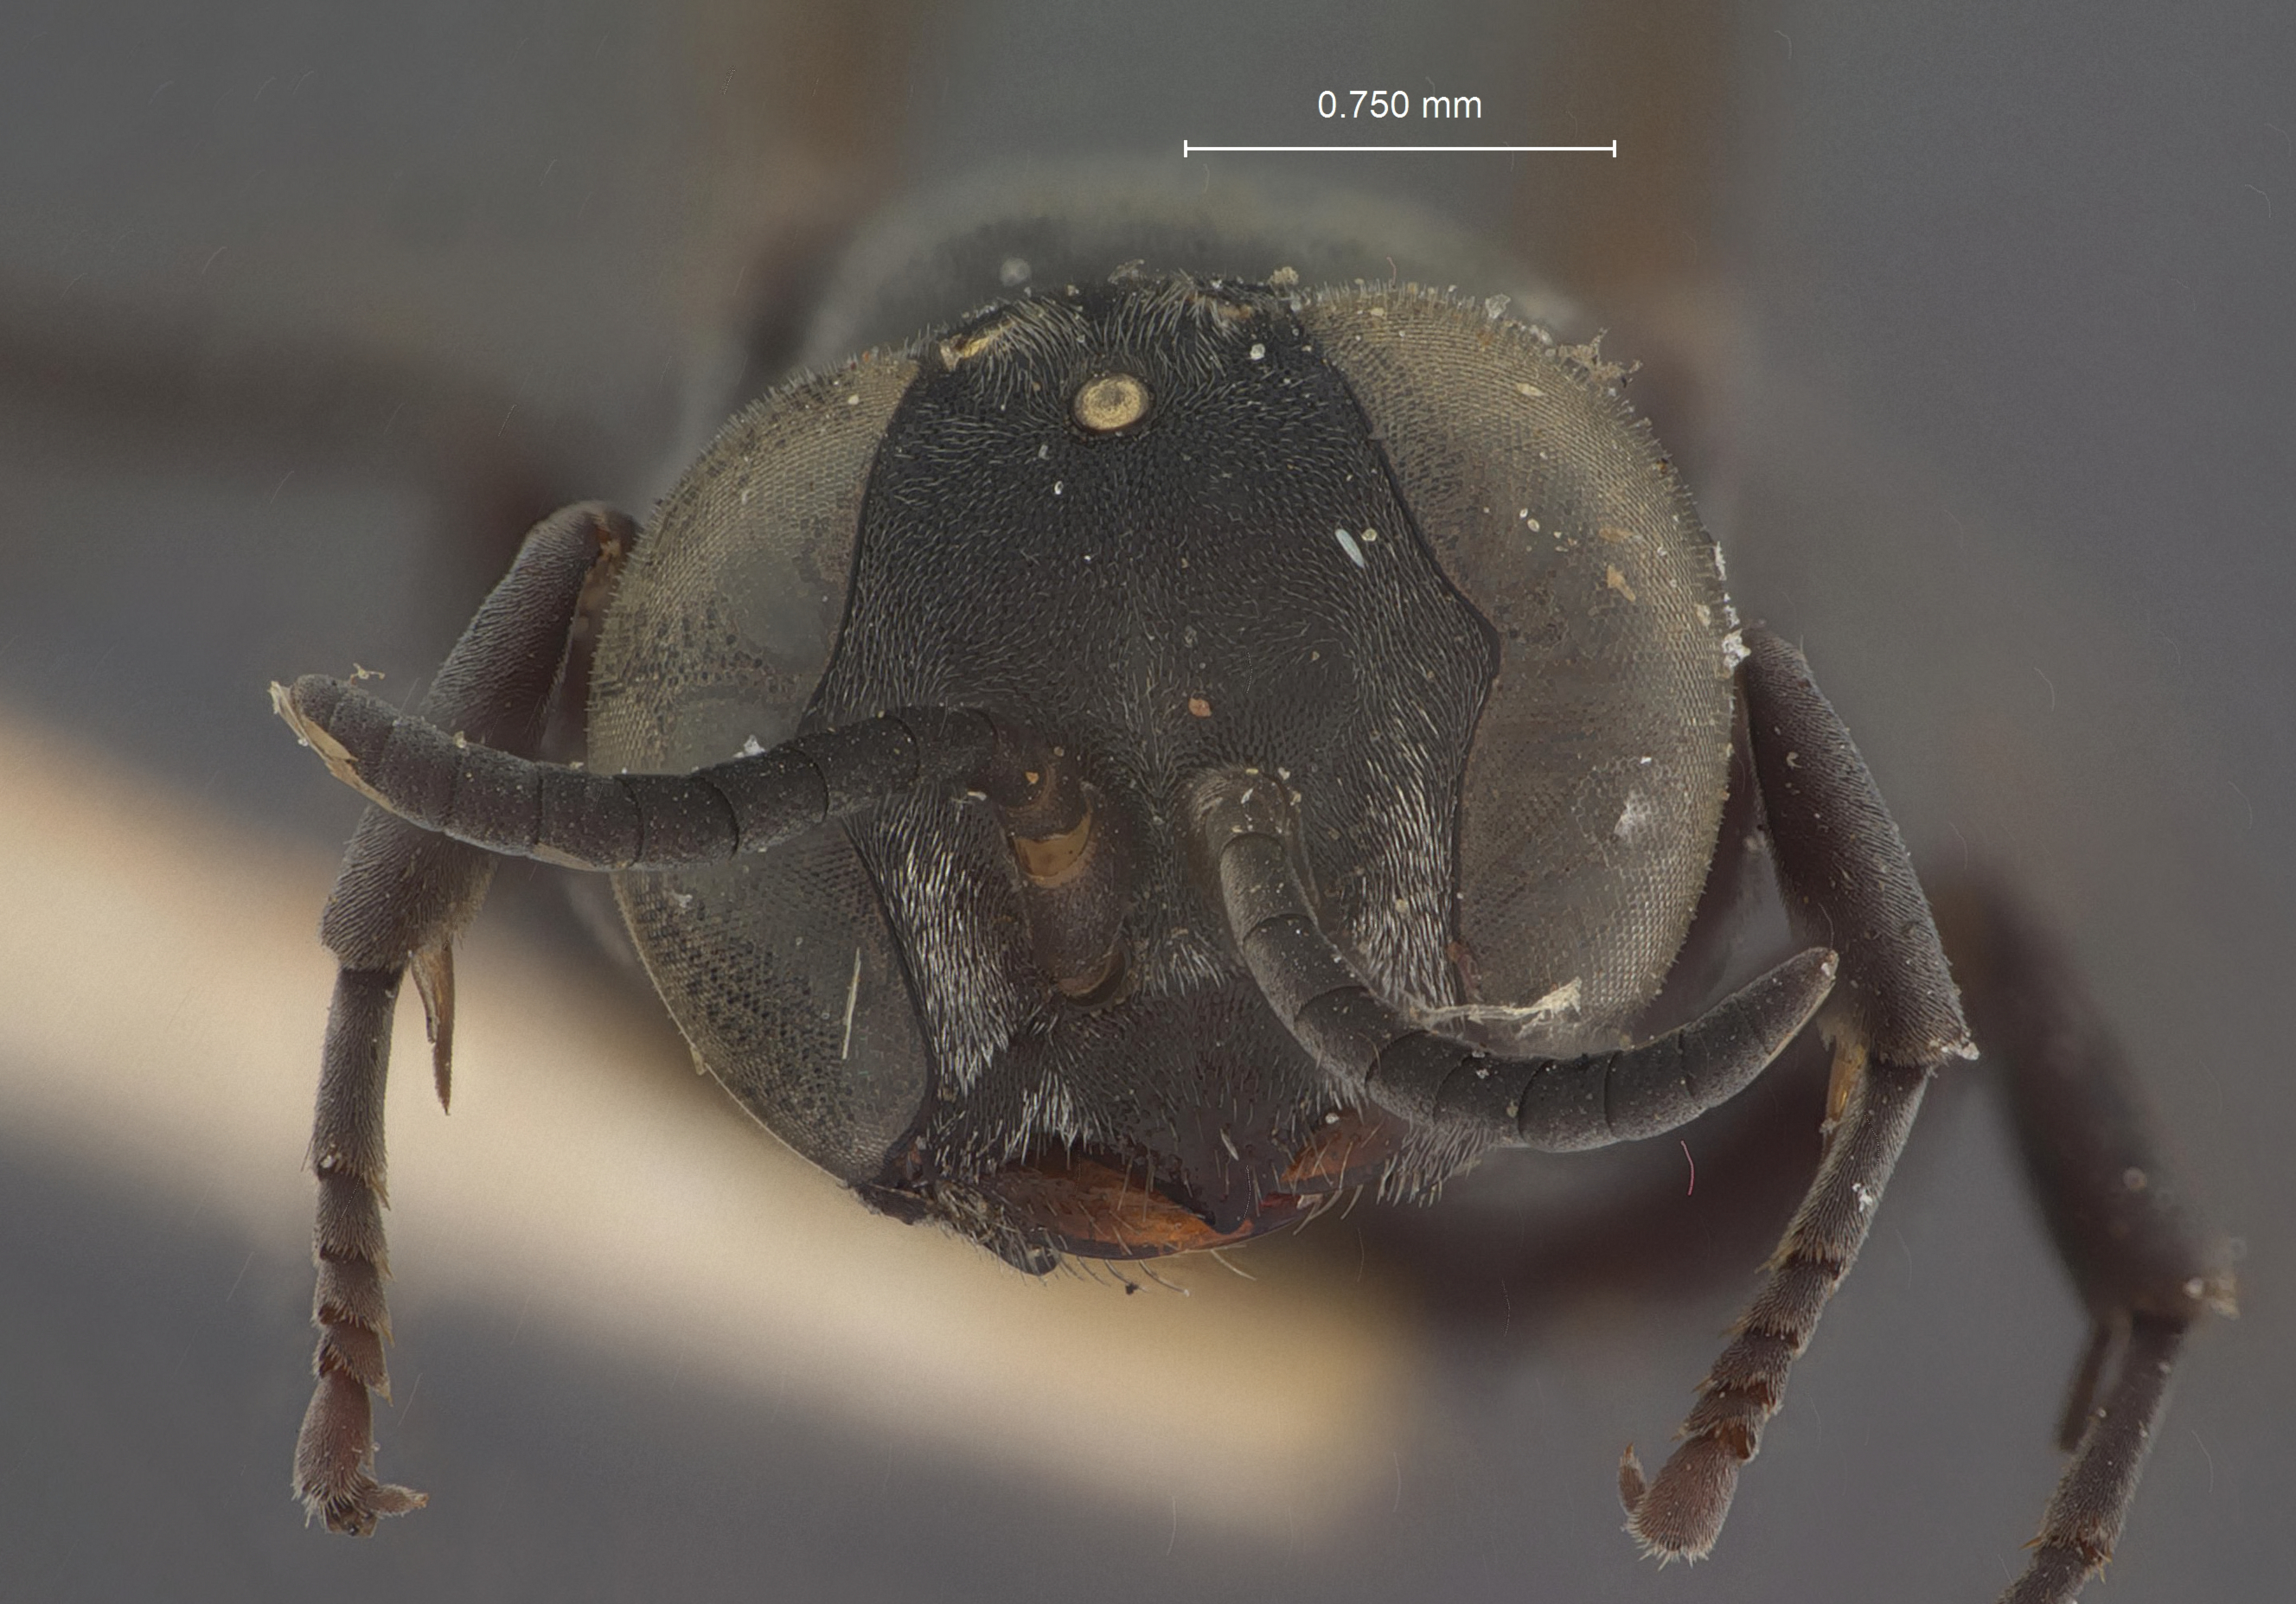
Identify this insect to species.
Pisonopsis triangularis
